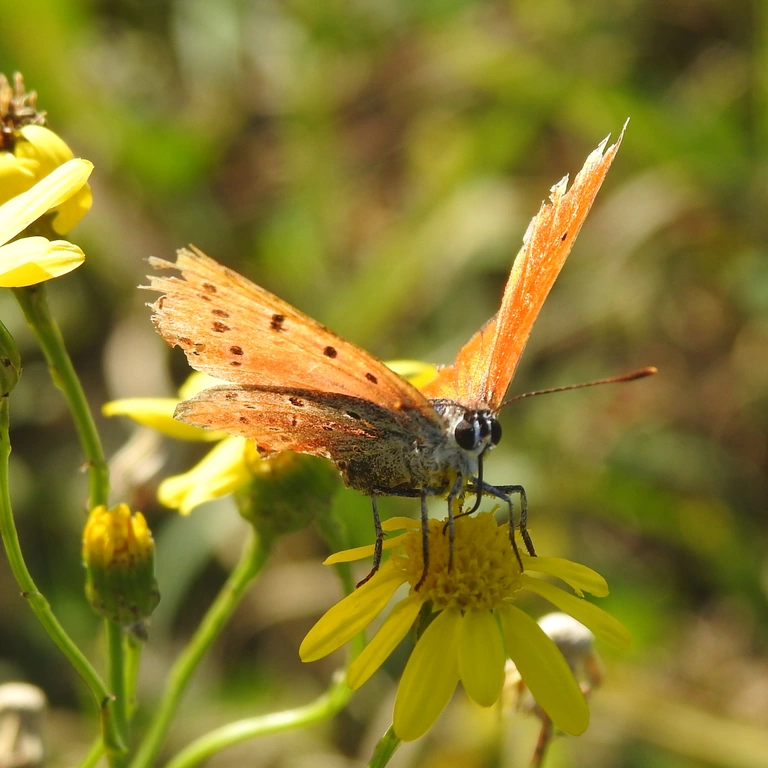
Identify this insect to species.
Lycaena dispar
